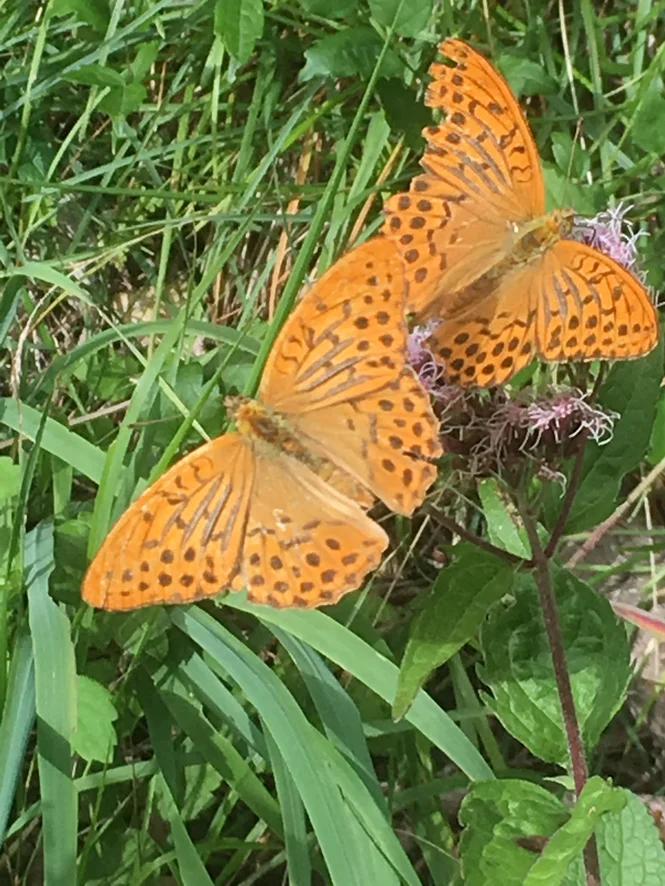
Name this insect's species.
Argynnis paphia
